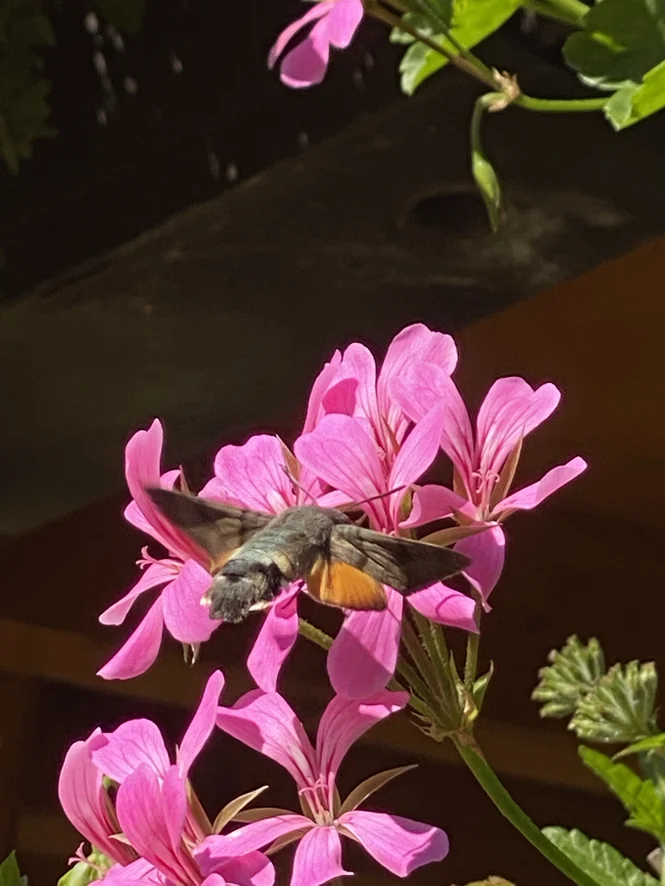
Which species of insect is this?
Macroglossum stellatarum
